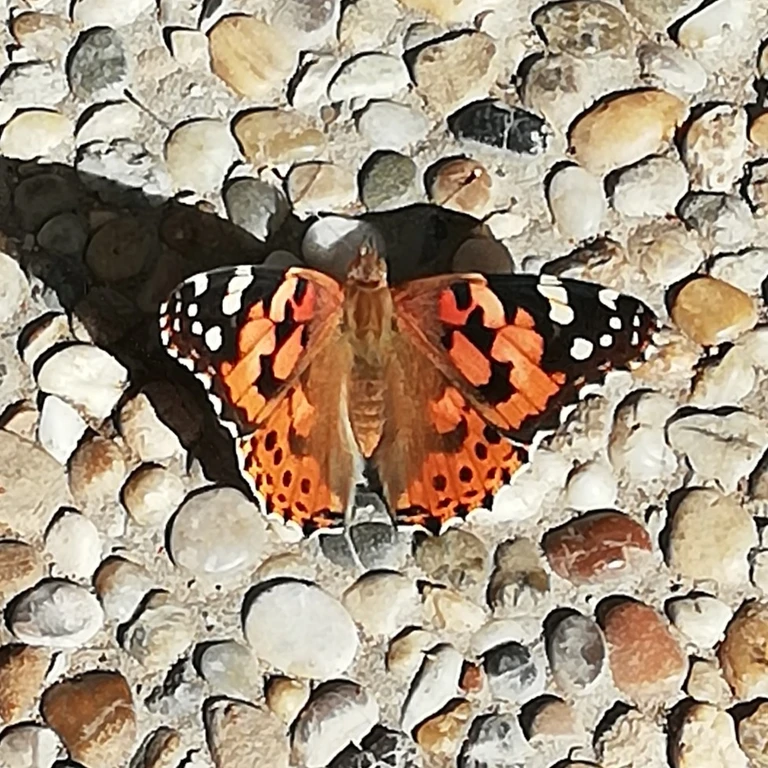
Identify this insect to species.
Vanessa cardui
